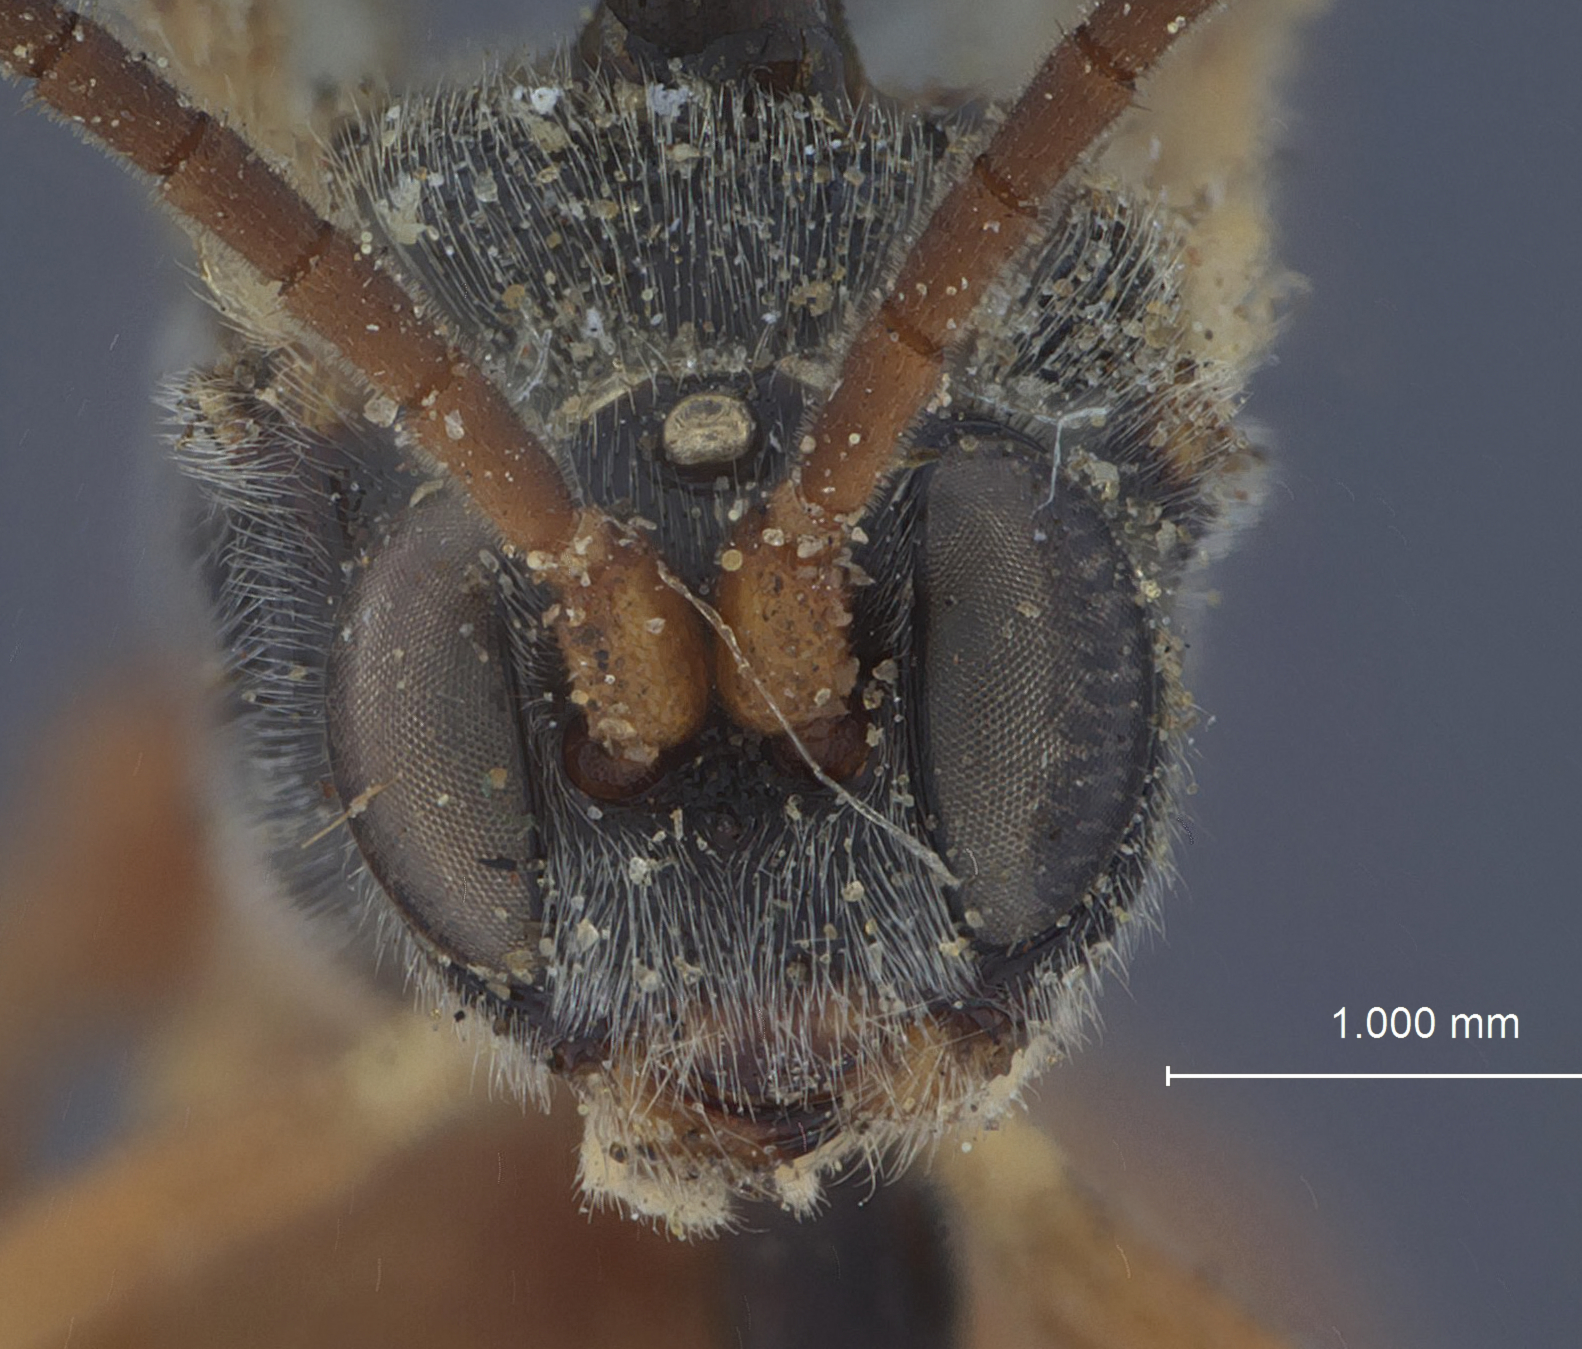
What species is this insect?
Phygadeuon patulus
